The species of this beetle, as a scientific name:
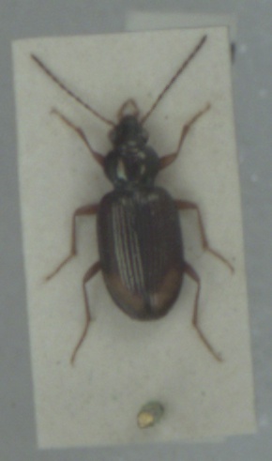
Bembidion lunatum
